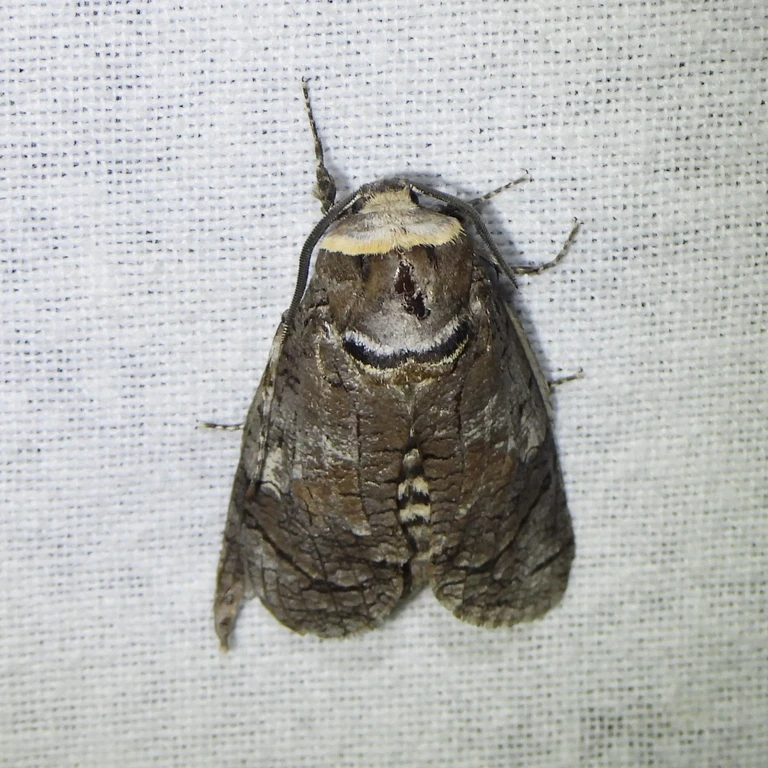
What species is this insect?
Cossus cossus
